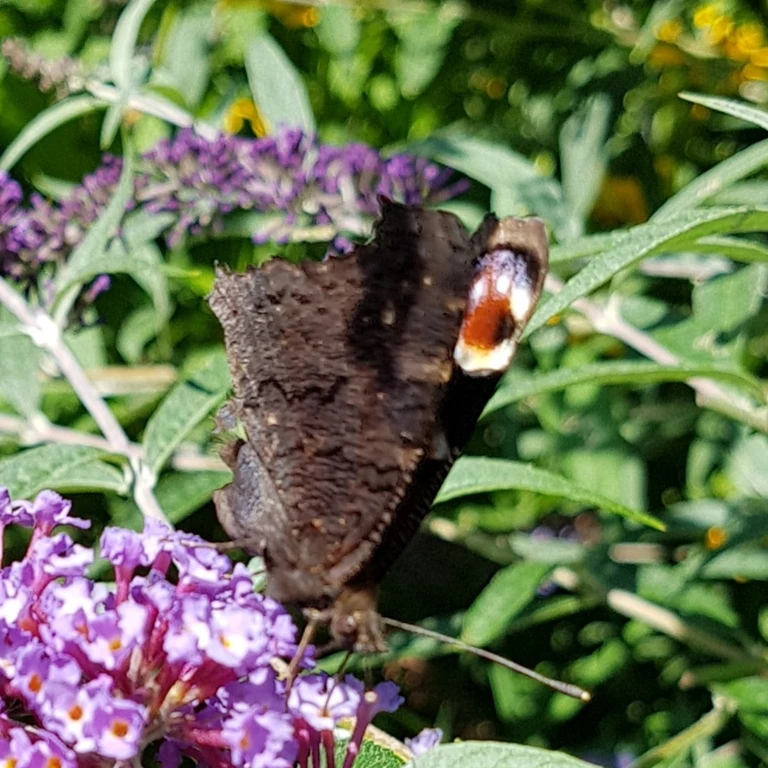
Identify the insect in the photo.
Aglais io
